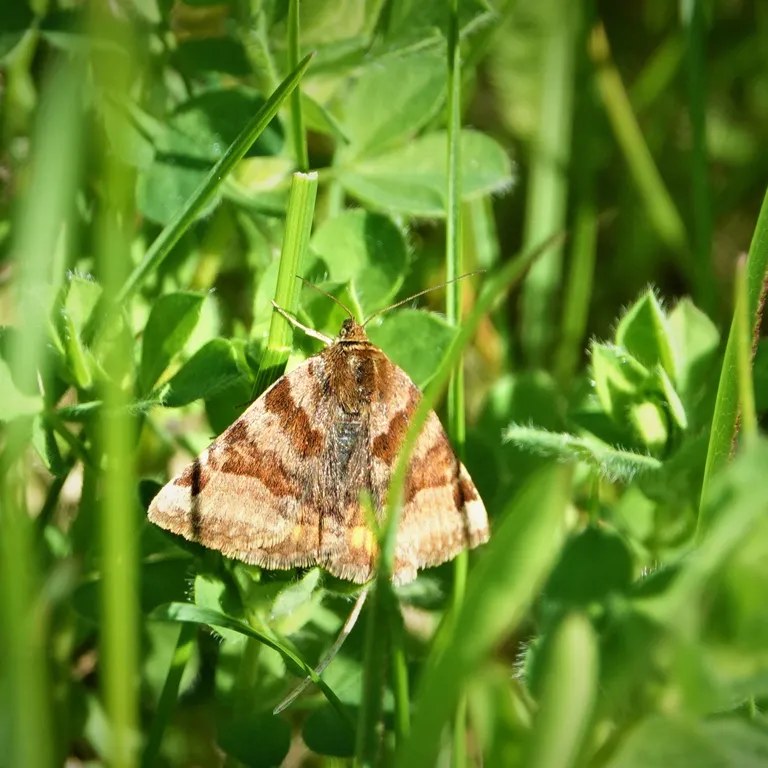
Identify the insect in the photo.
Euclidia glyphica
